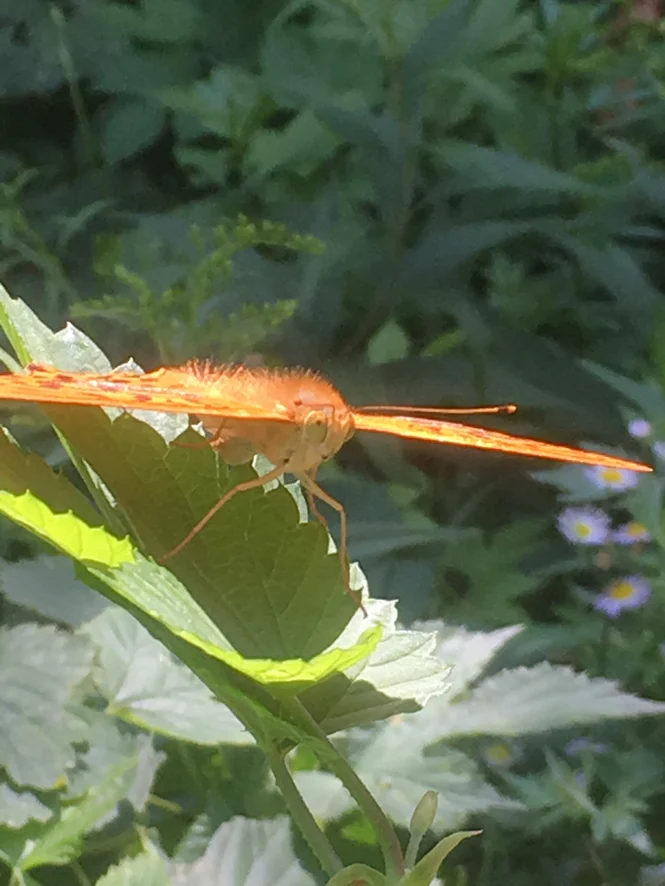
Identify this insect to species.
Argynnis paphia
